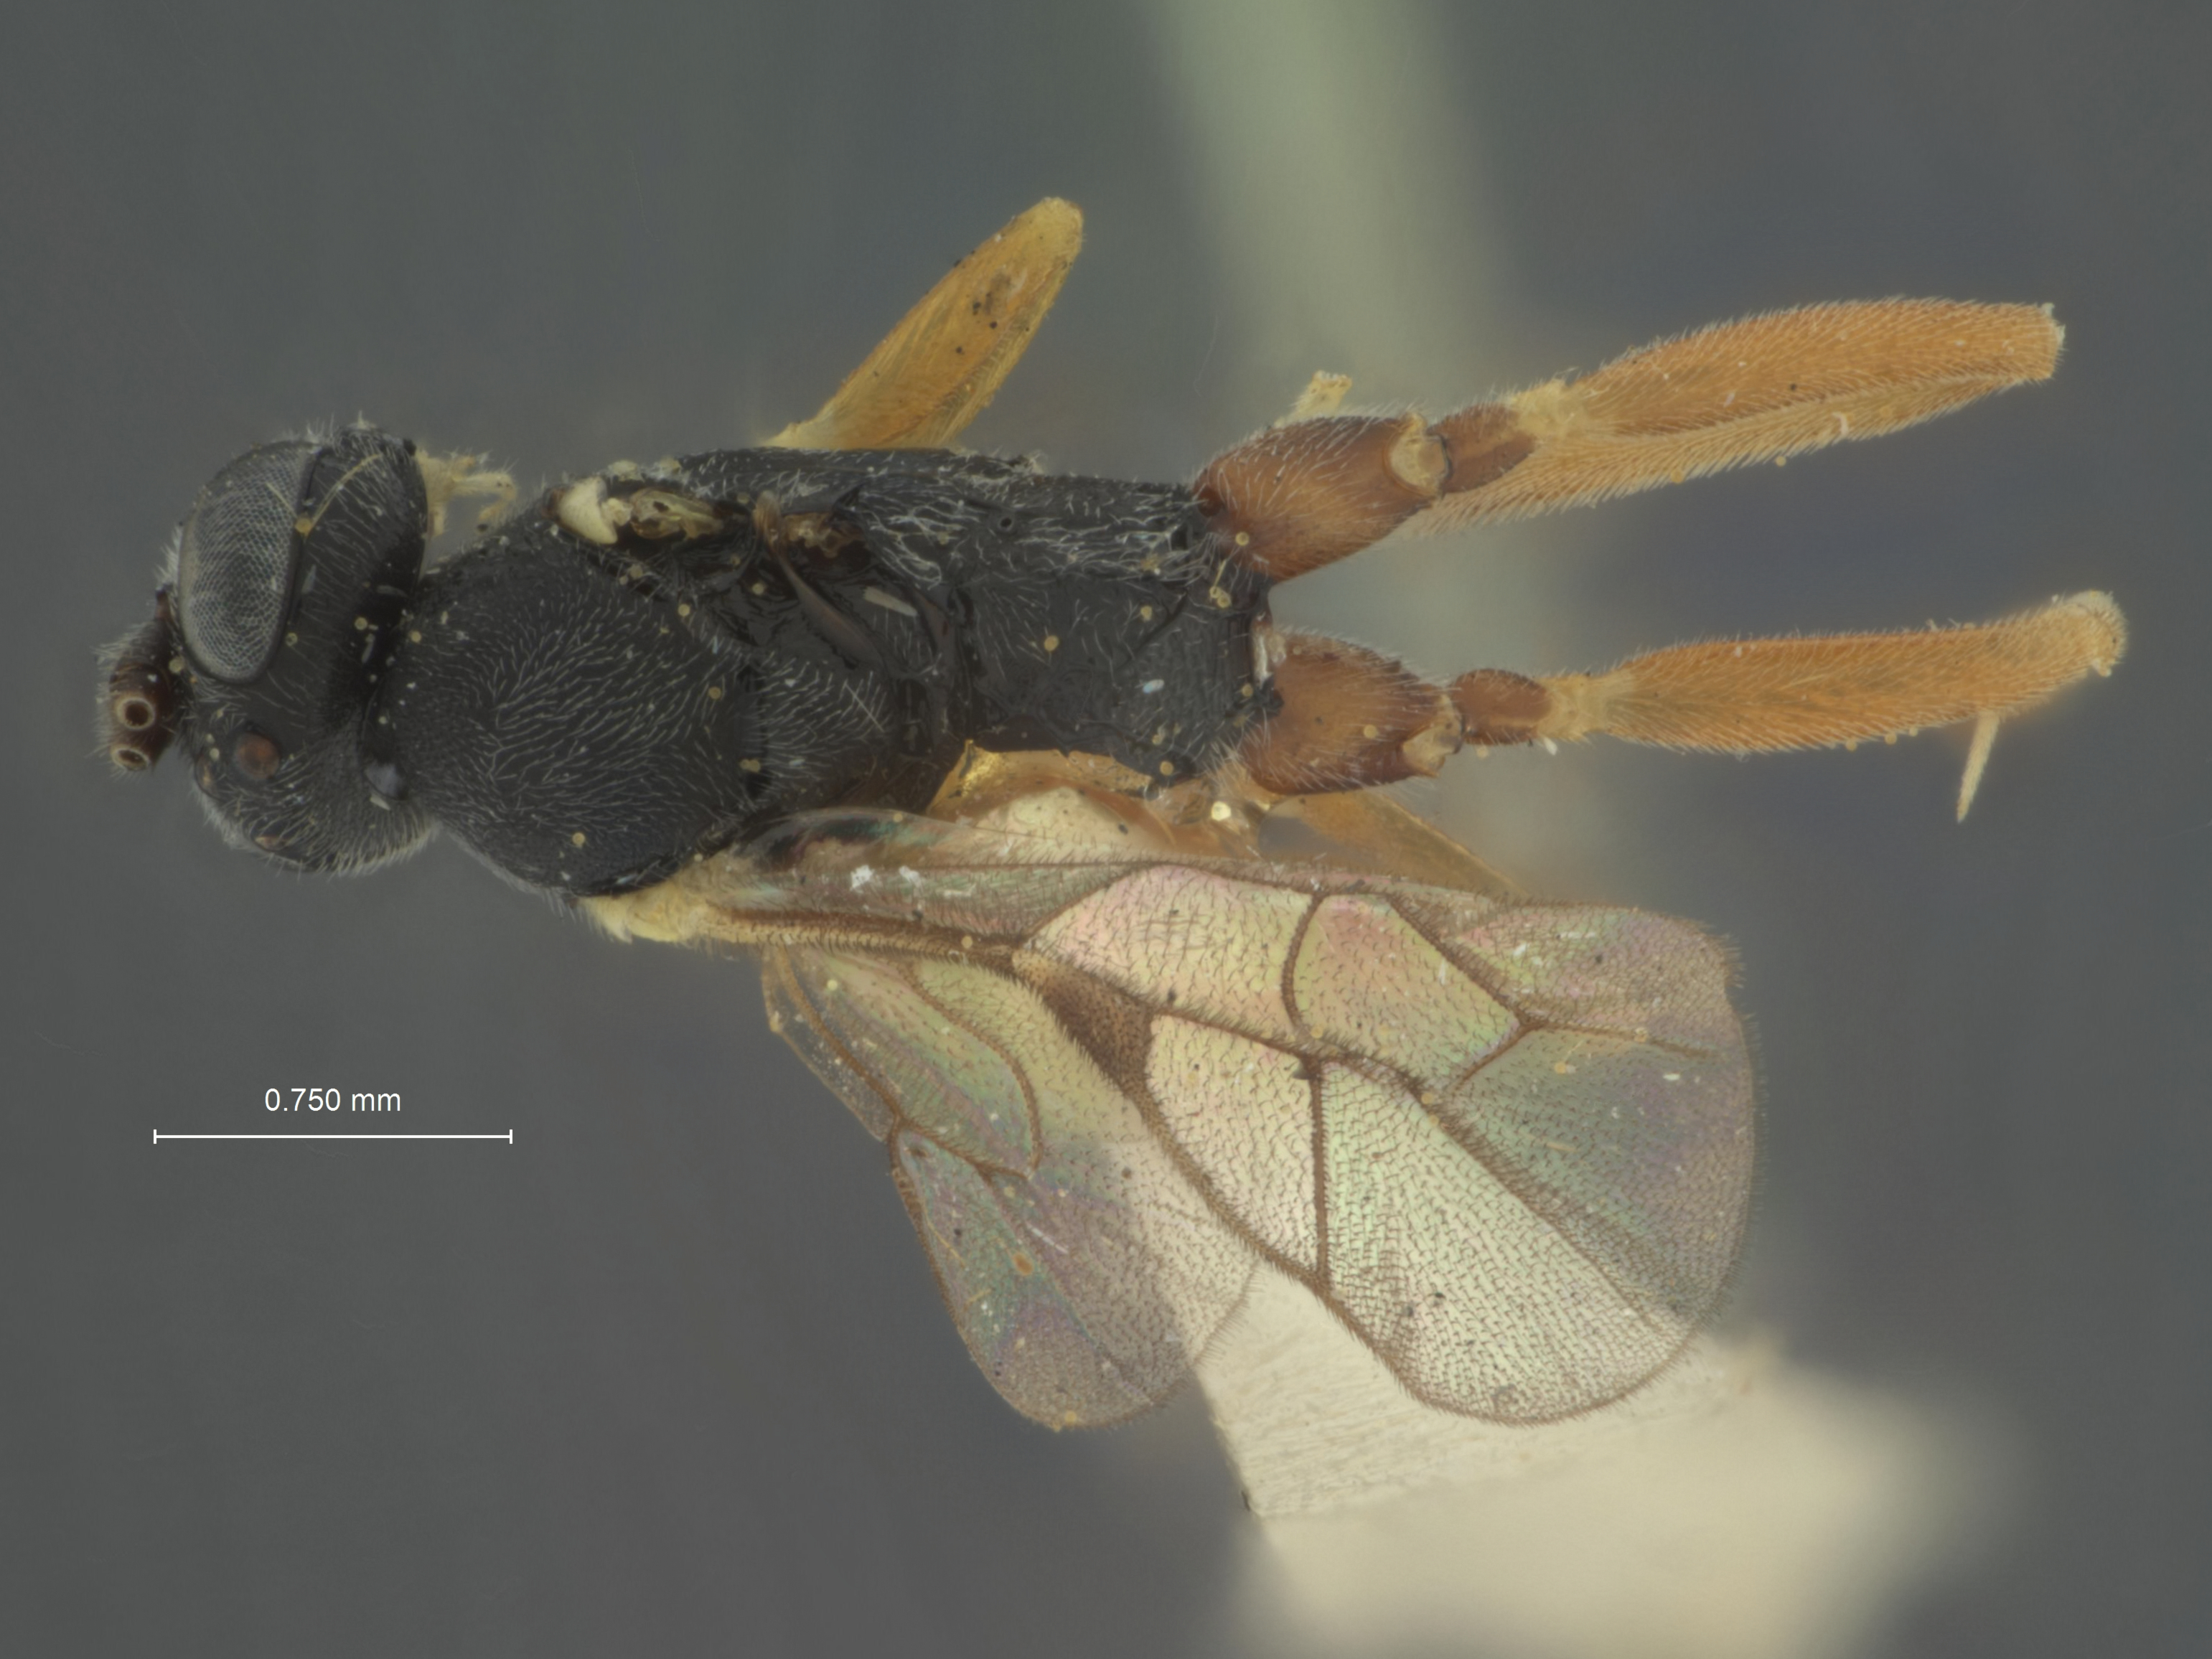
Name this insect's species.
Limneria ferrugineipes
